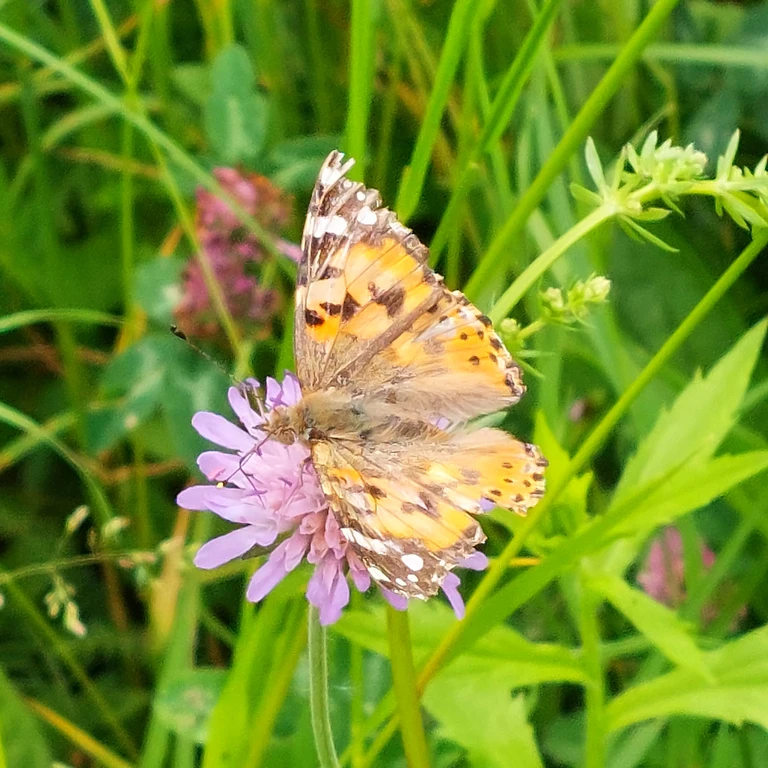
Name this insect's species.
Vanessa cardui
